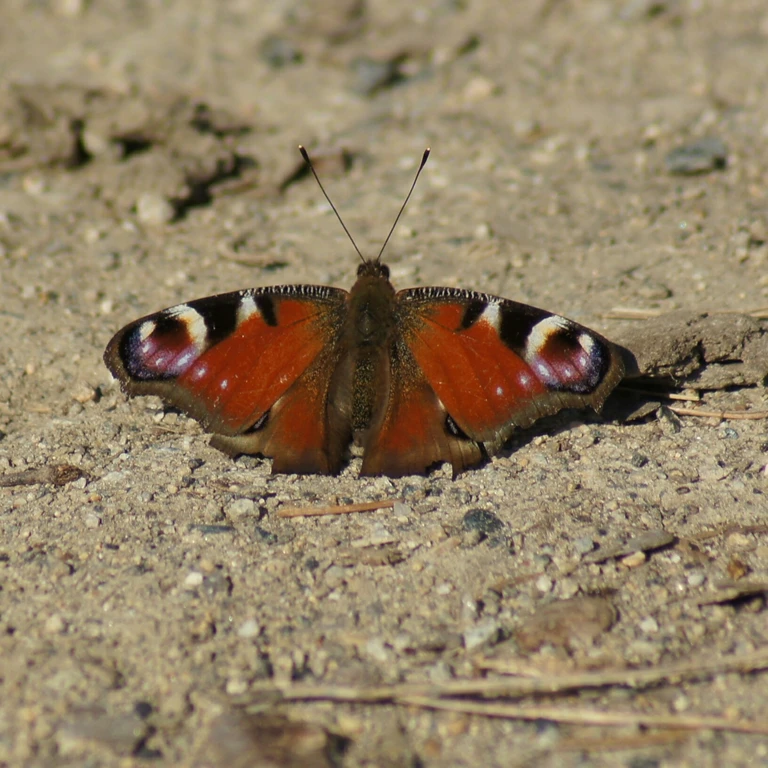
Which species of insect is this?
Aglais io
